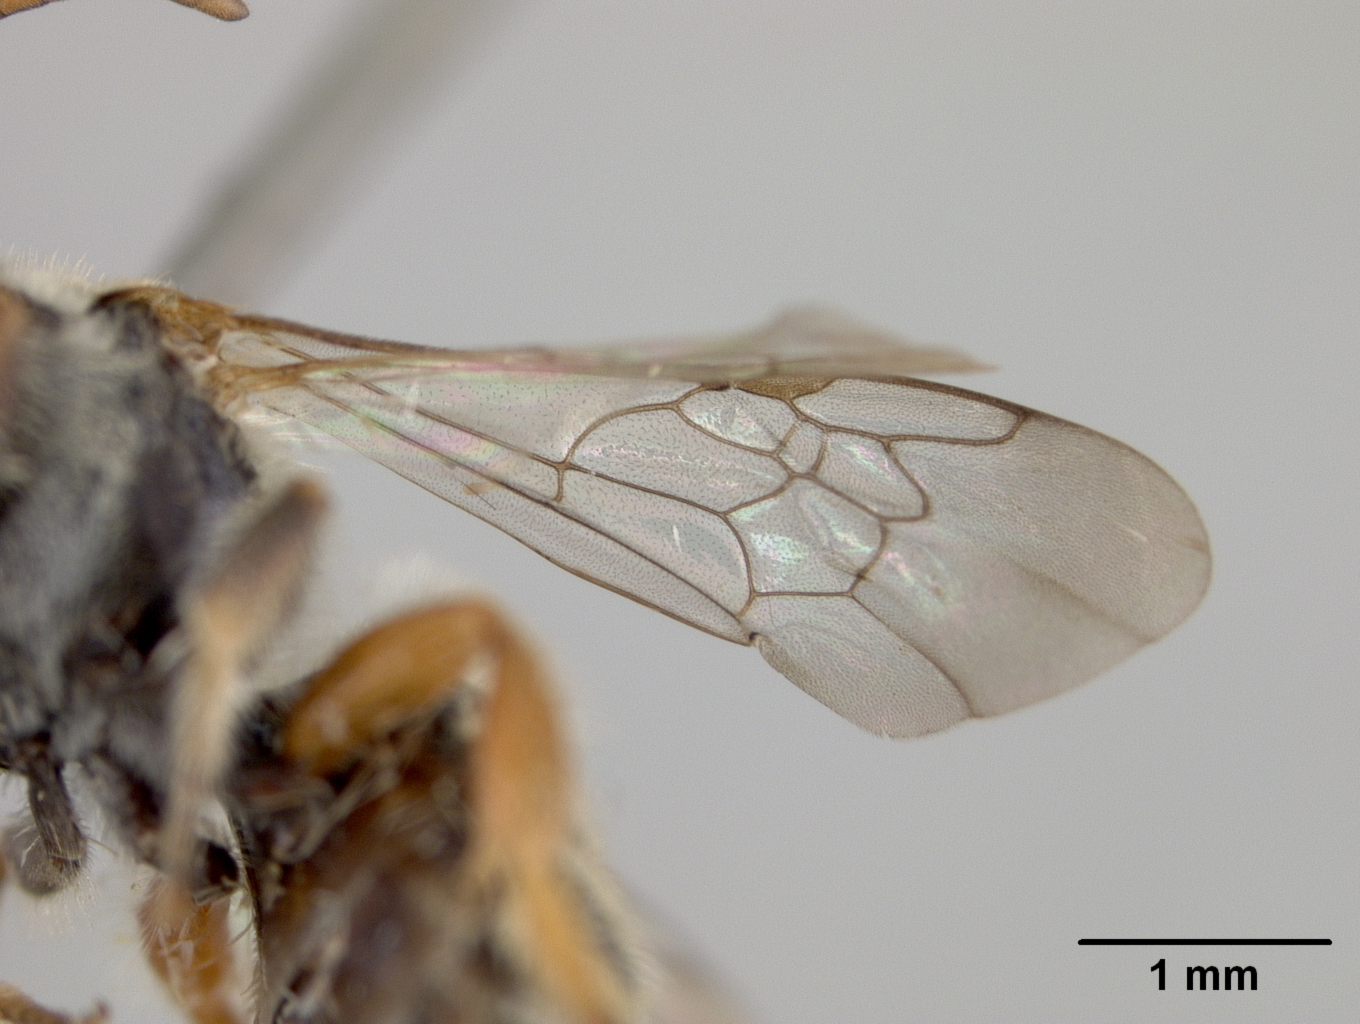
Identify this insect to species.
Nomia notiomorpha
